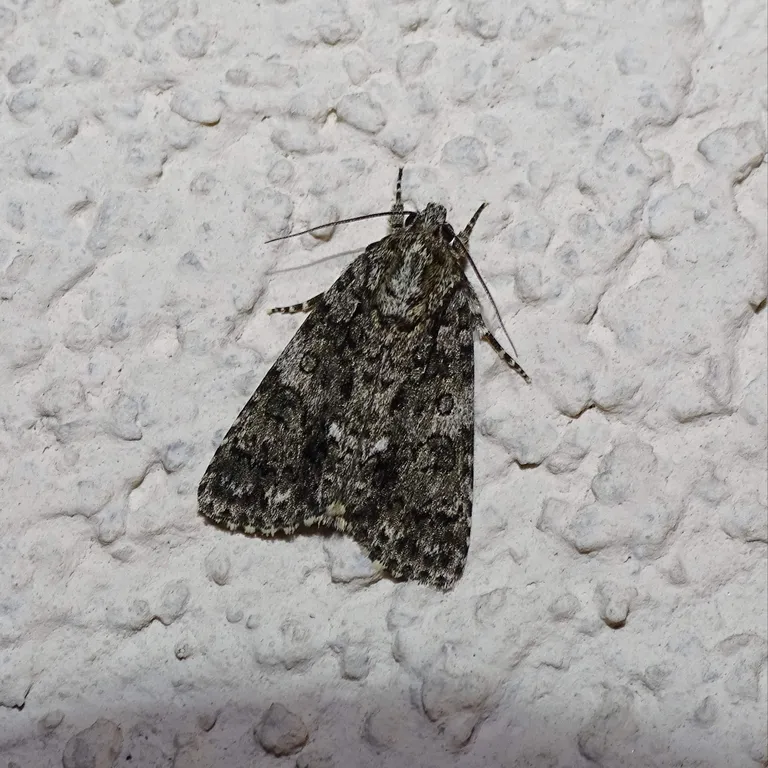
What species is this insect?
Acronicta rumicis
